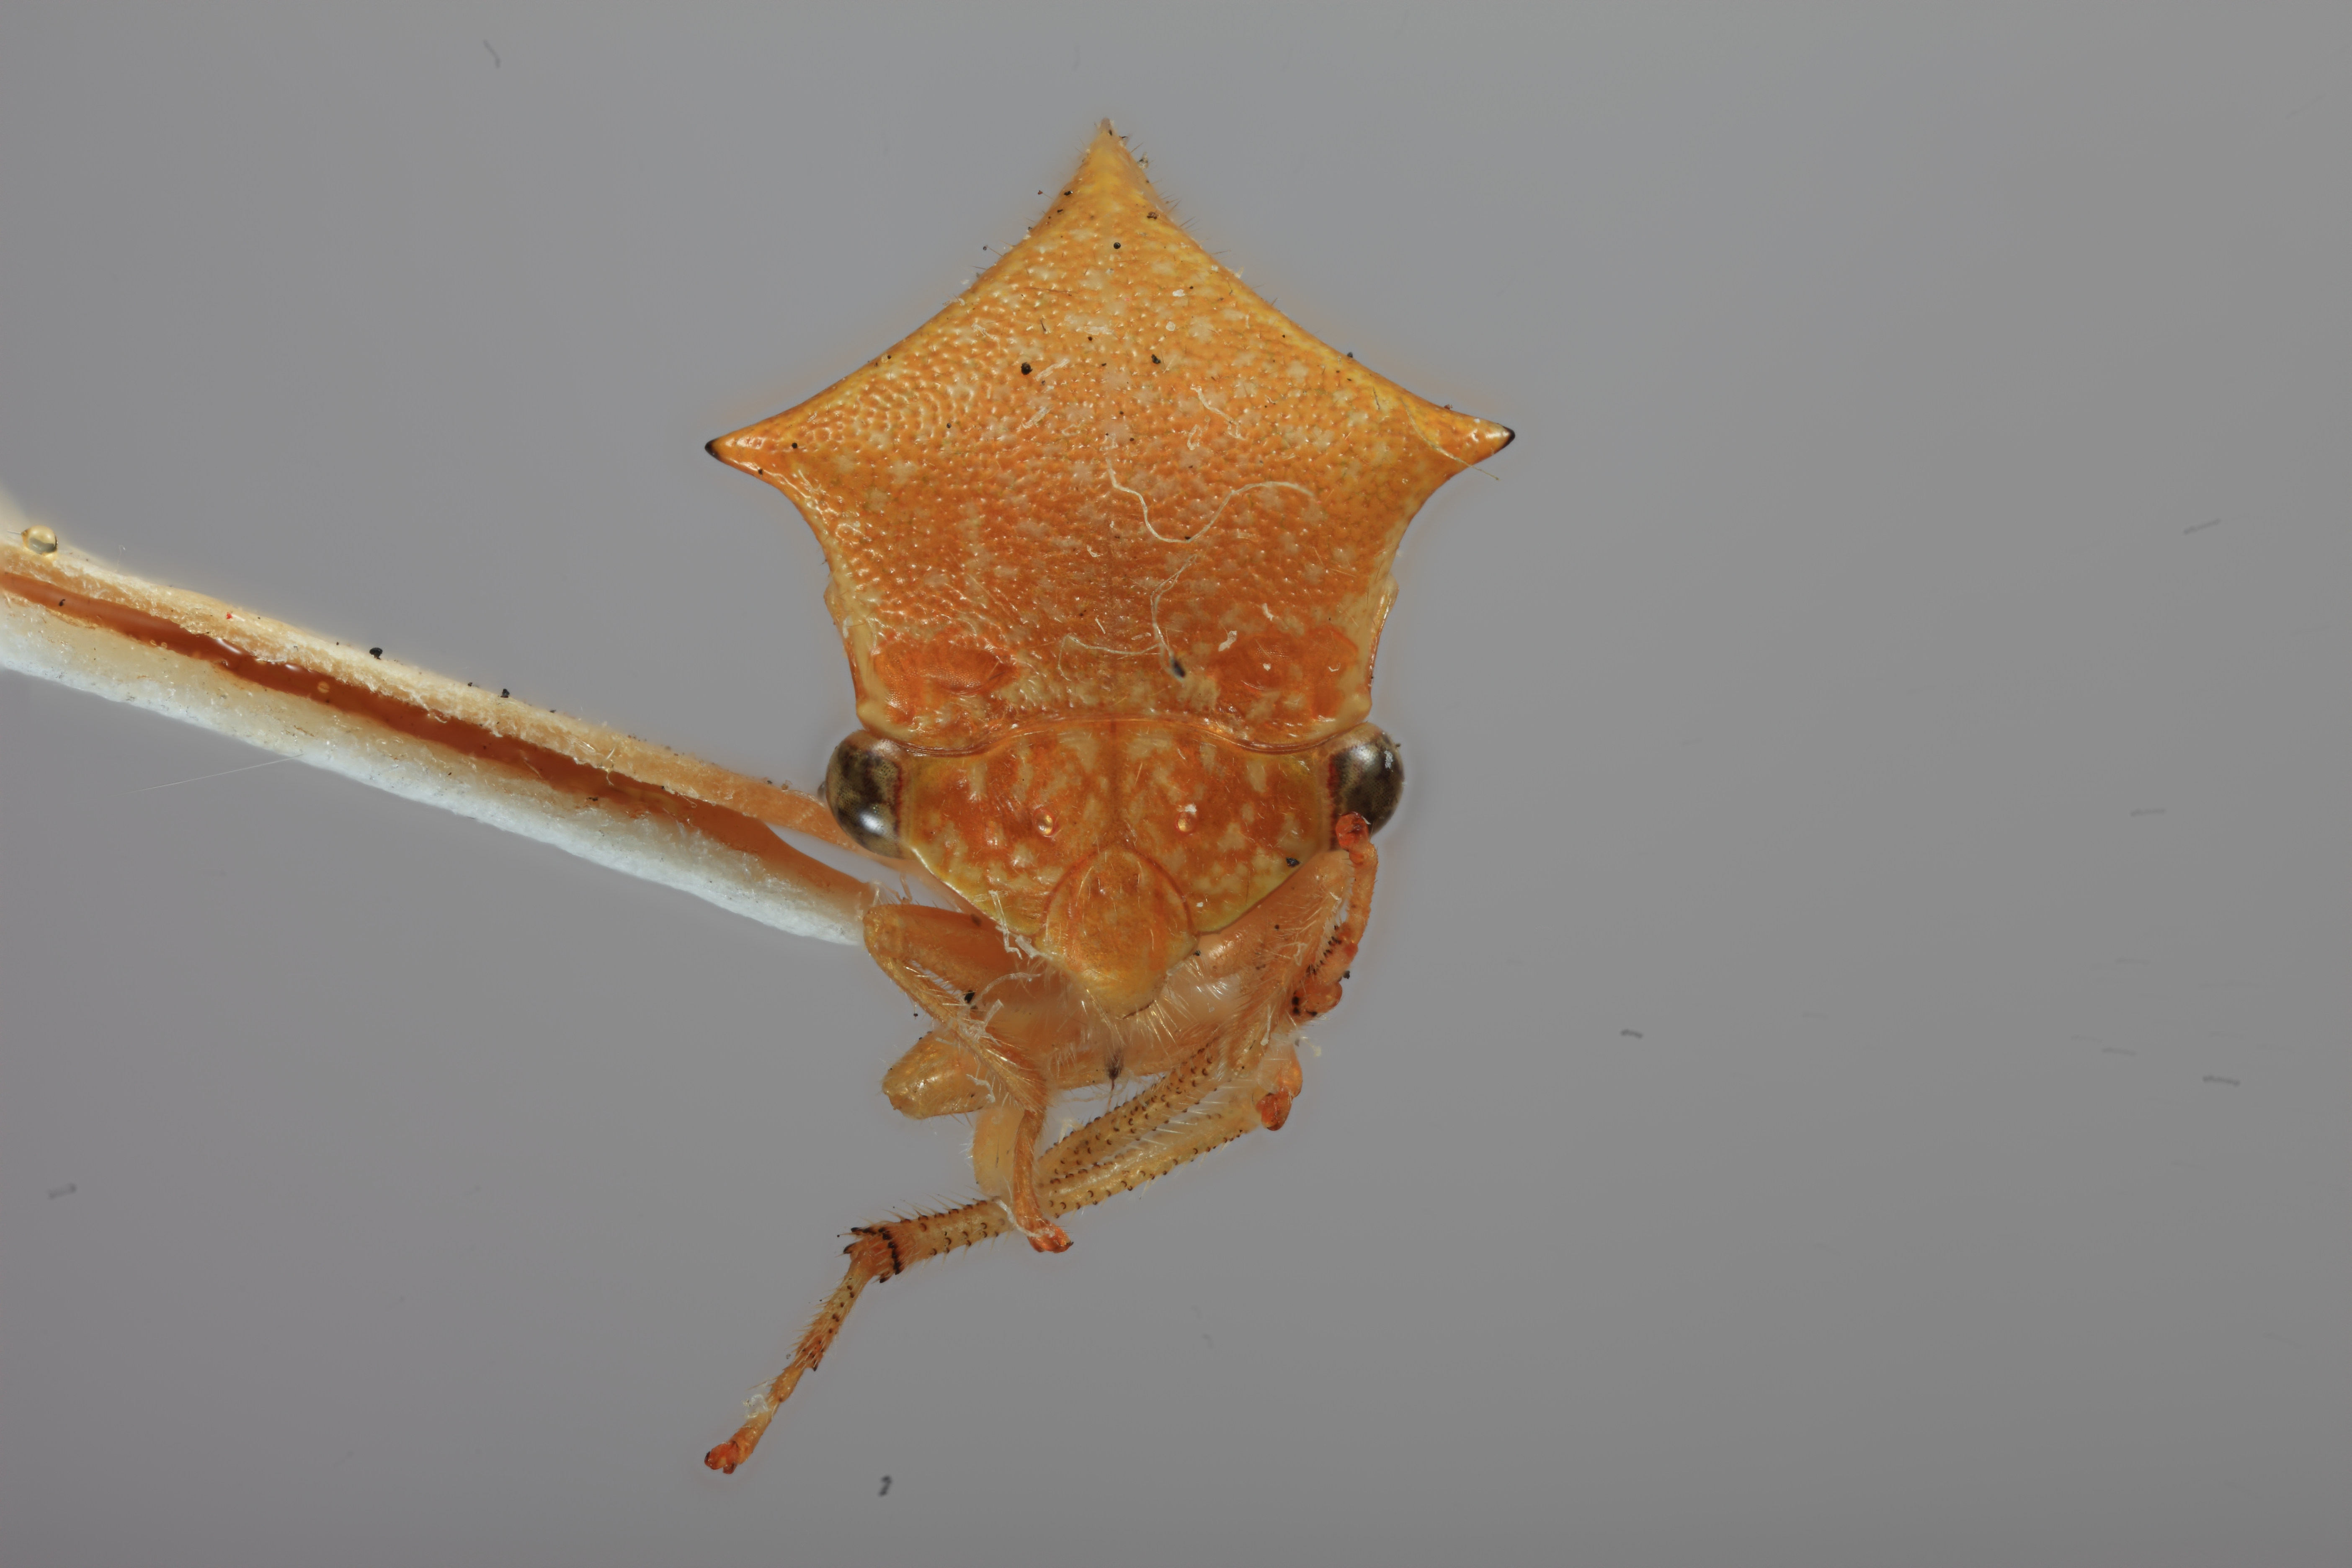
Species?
Spissistilus constans
